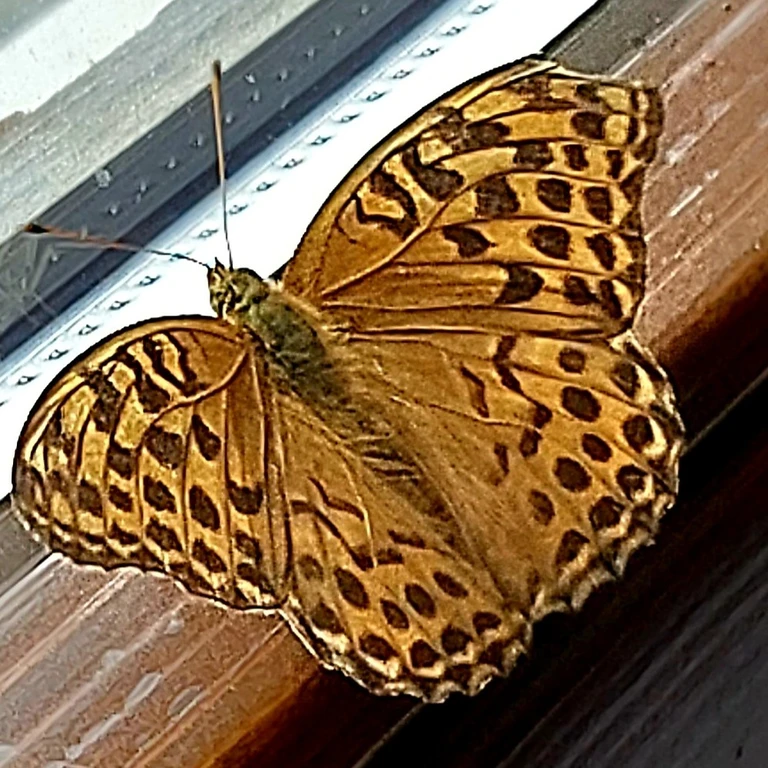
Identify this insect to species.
Argynnis paphia
